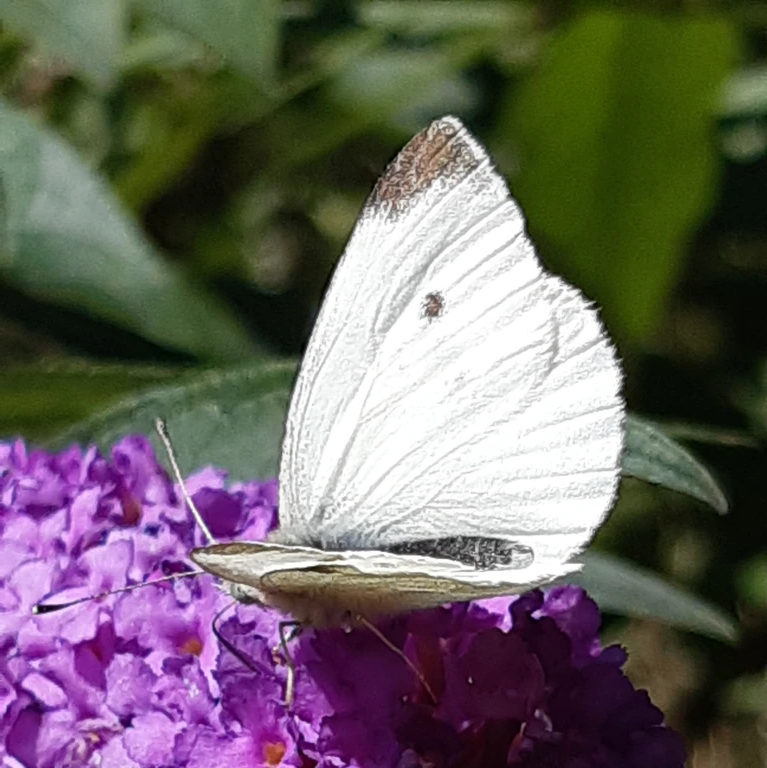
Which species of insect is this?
Pieris rapae
